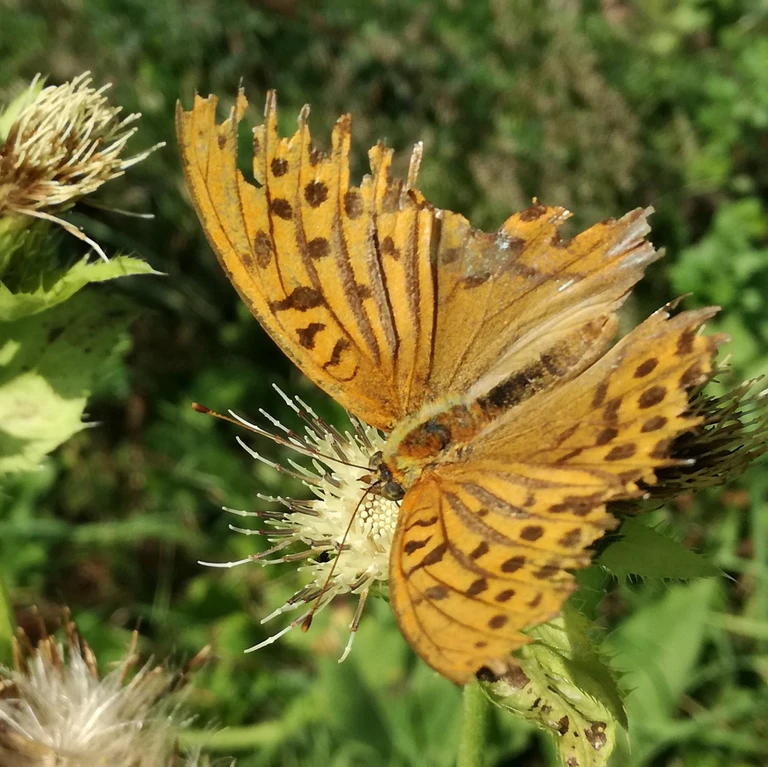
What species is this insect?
Argynnis paphia
